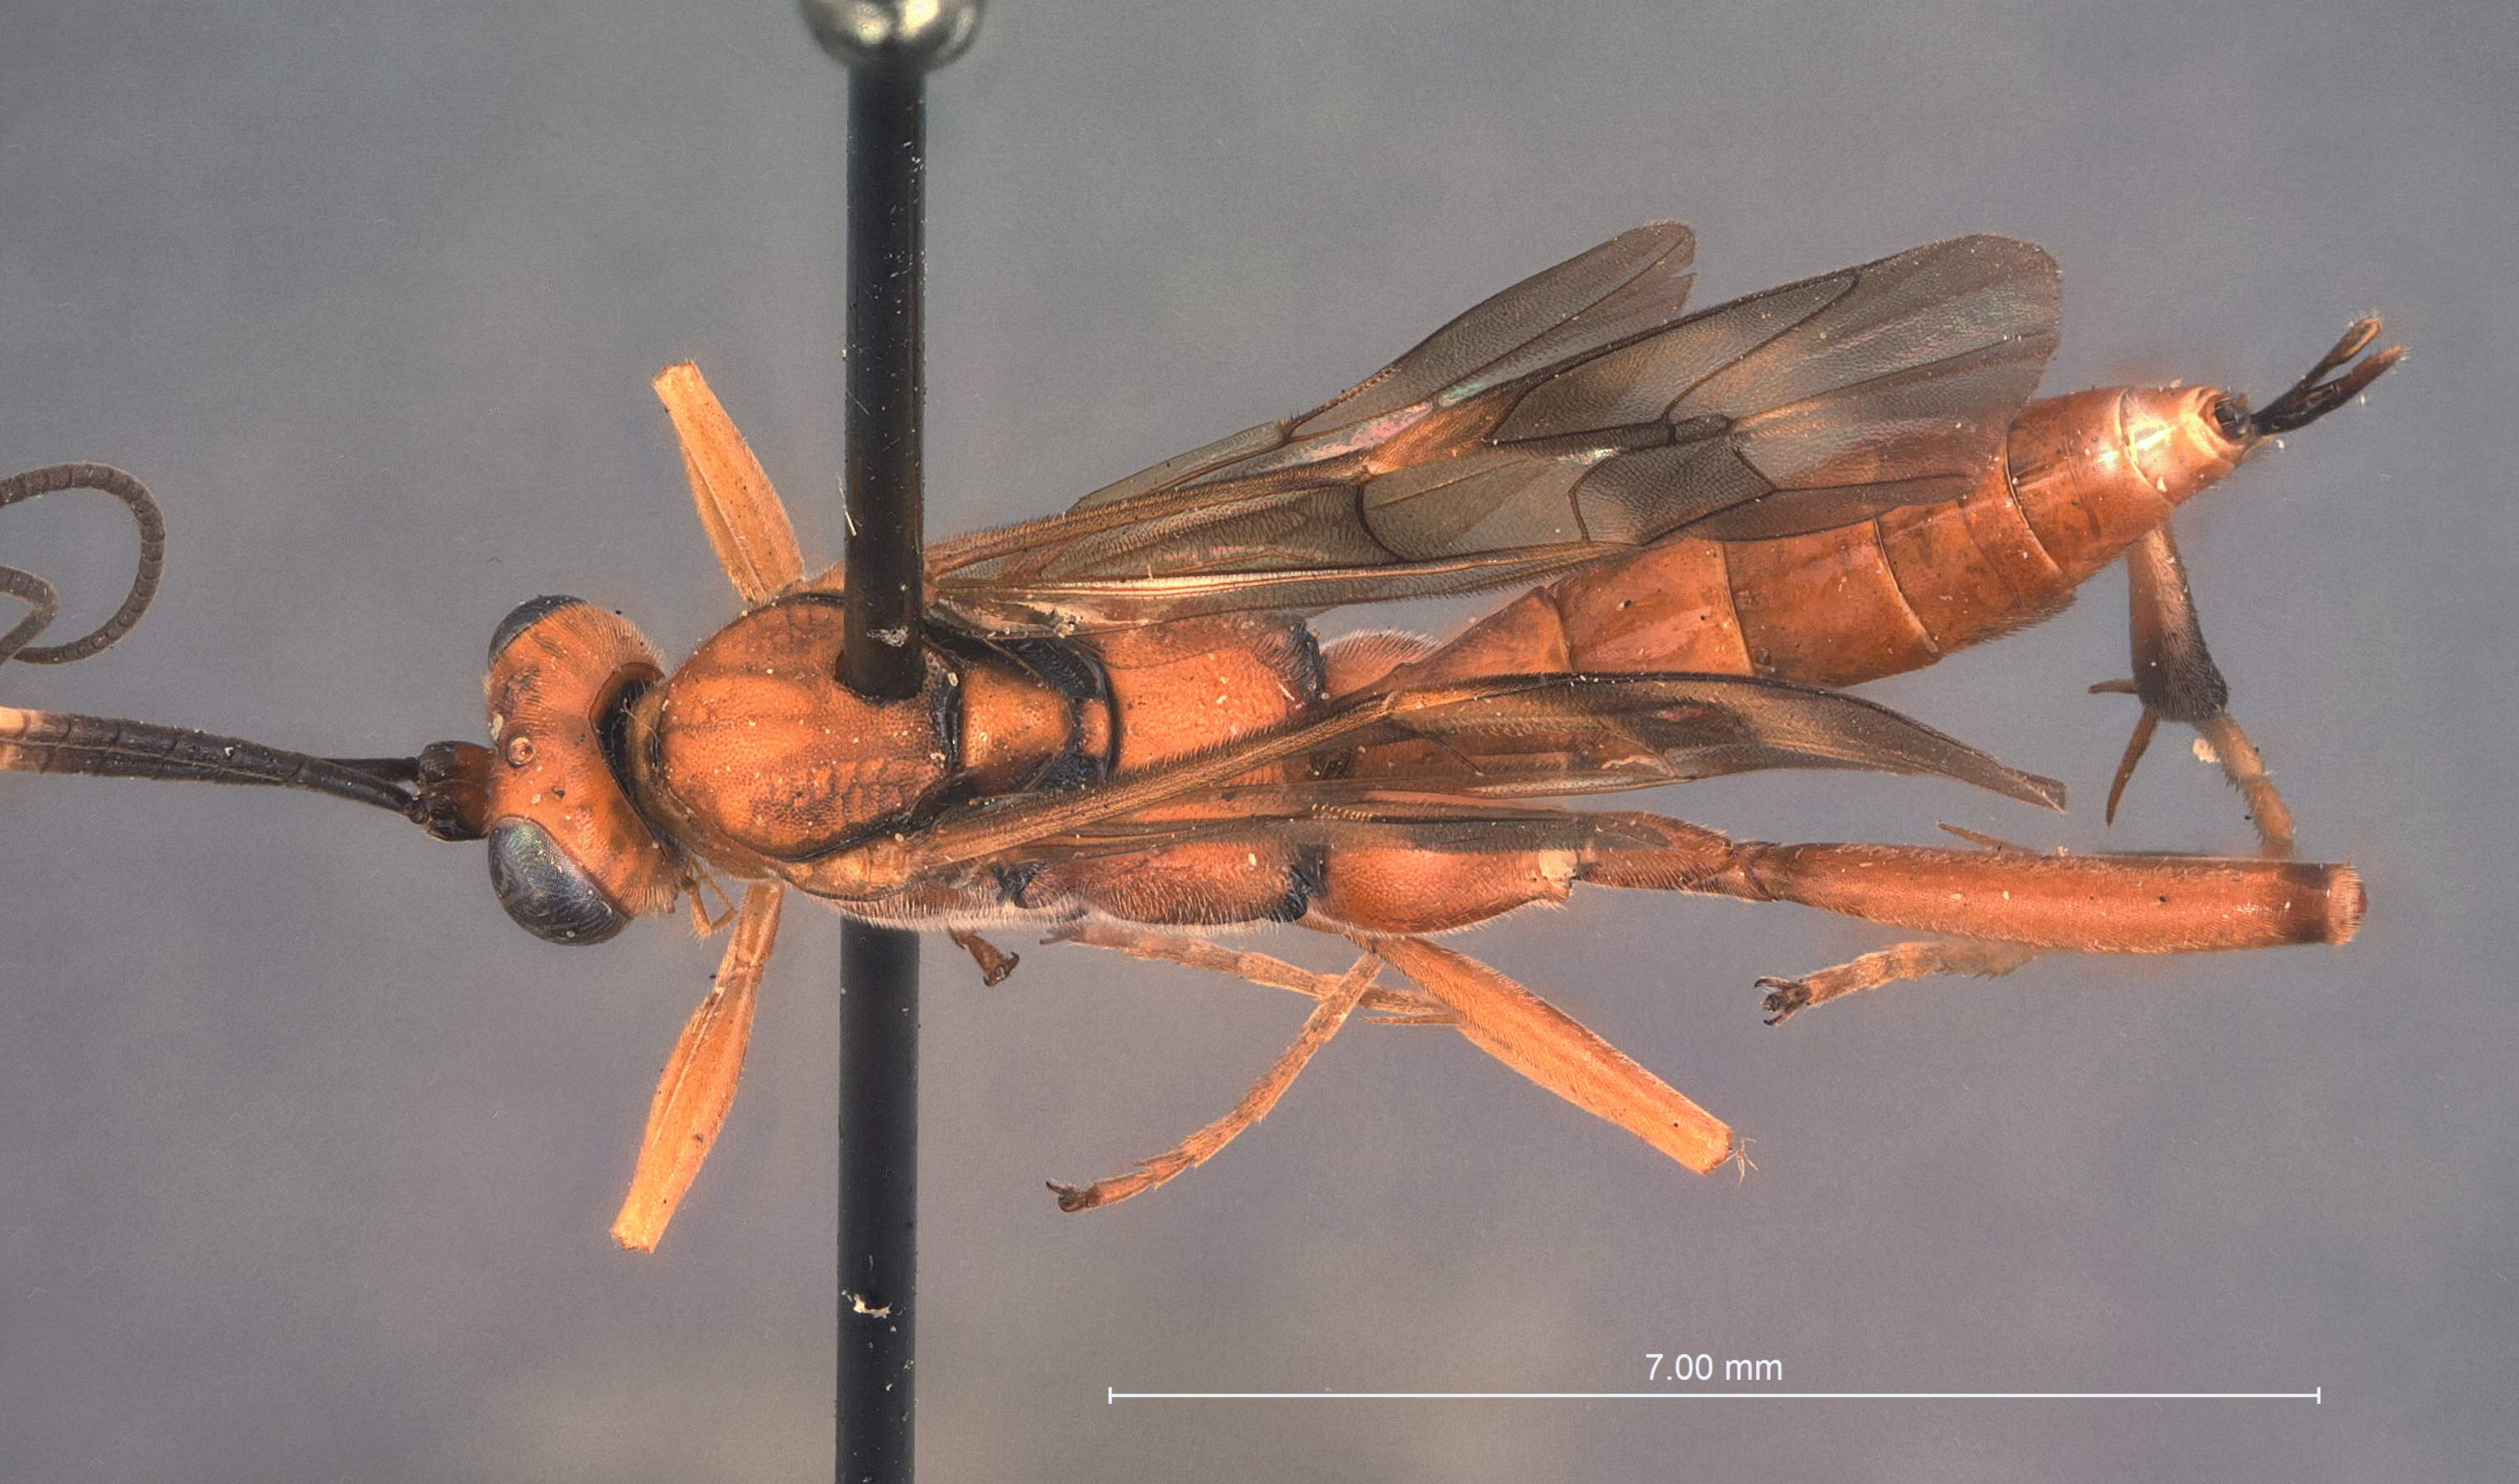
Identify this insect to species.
Exetastes angustoralis
